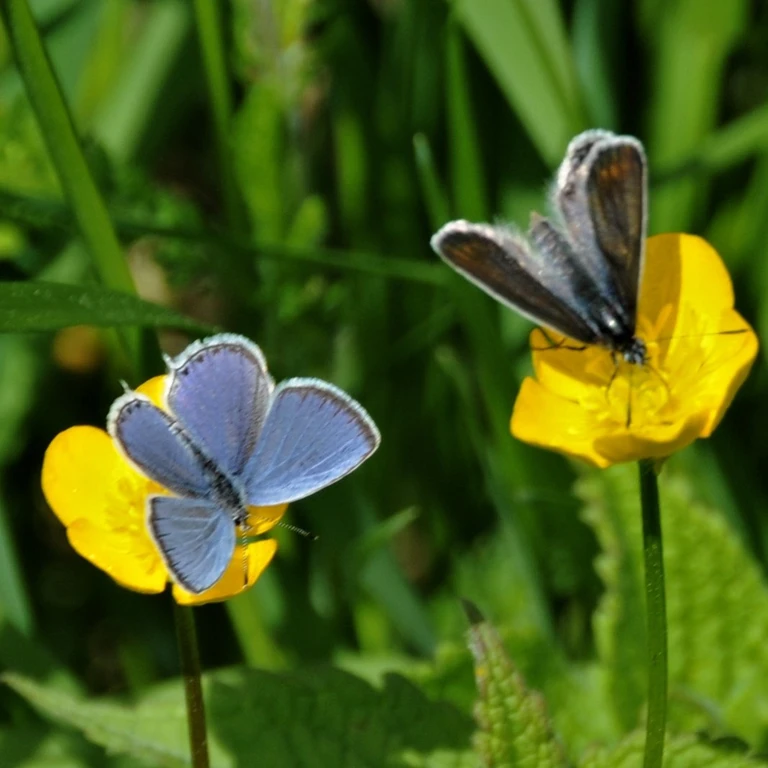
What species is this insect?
Cupido argiades (also Elkalyce argiades)
